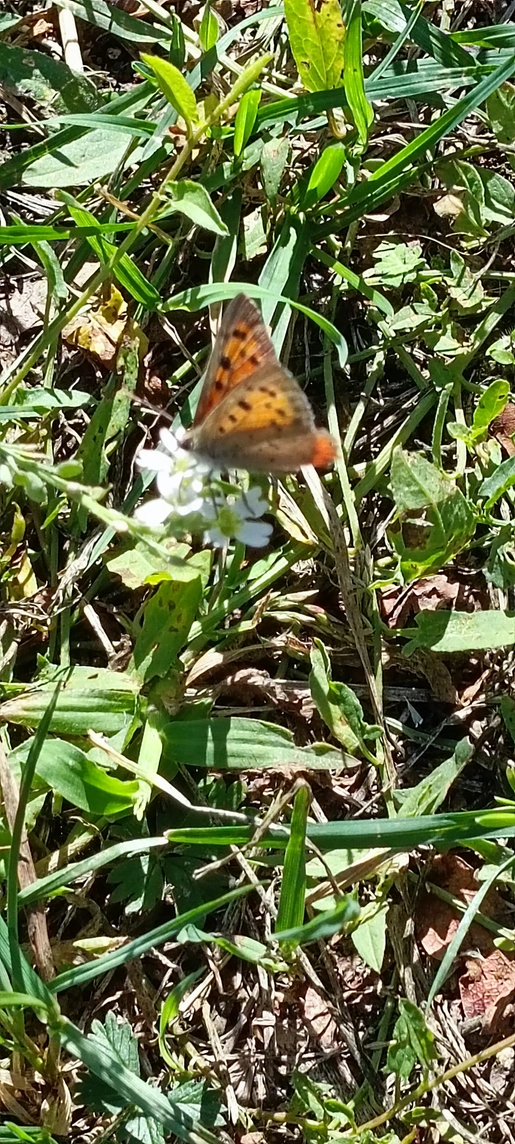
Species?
Lycaena phlaeas
